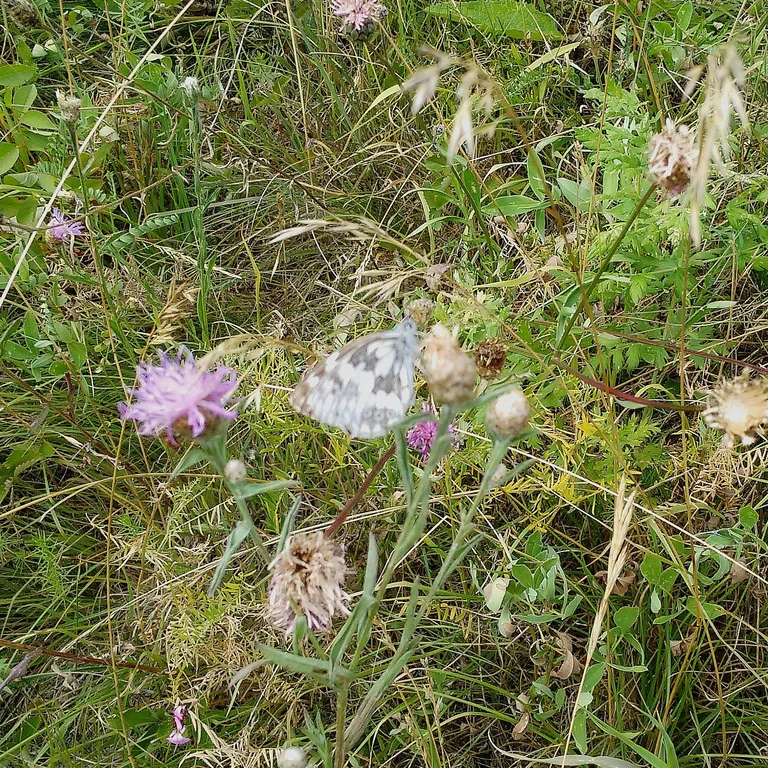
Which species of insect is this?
Melanargia galathea
